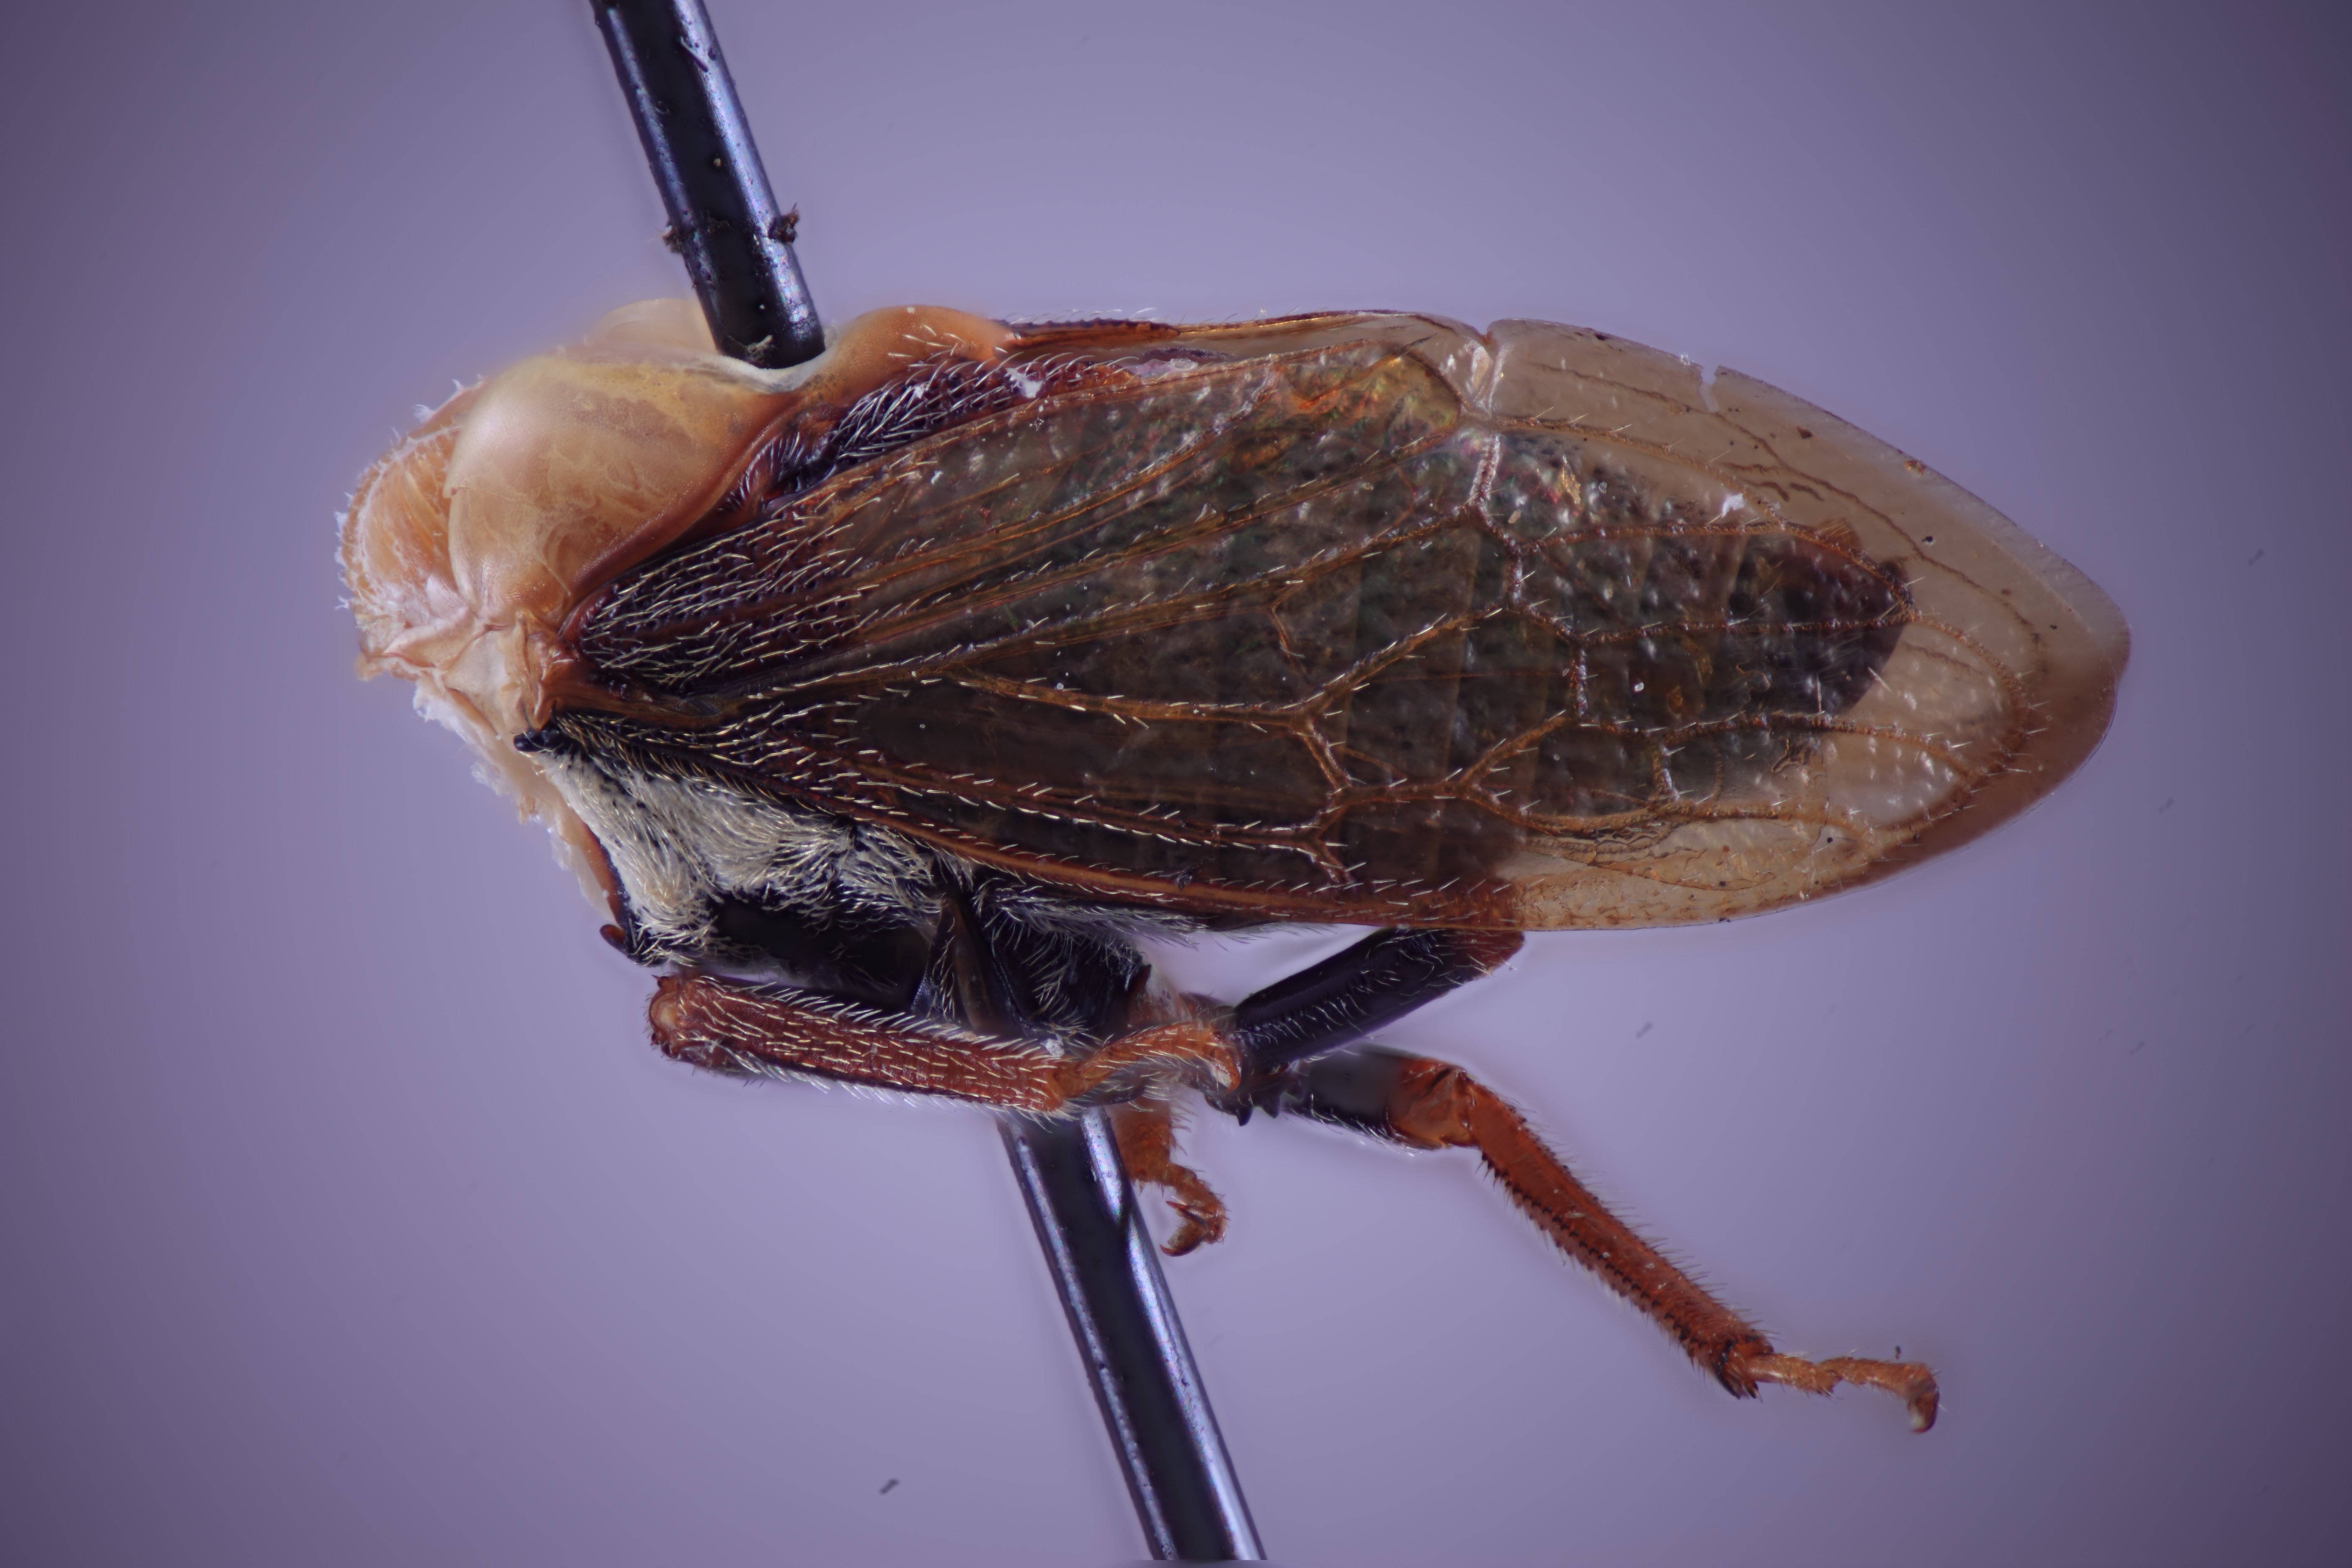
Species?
Tricentrus acuticornis
